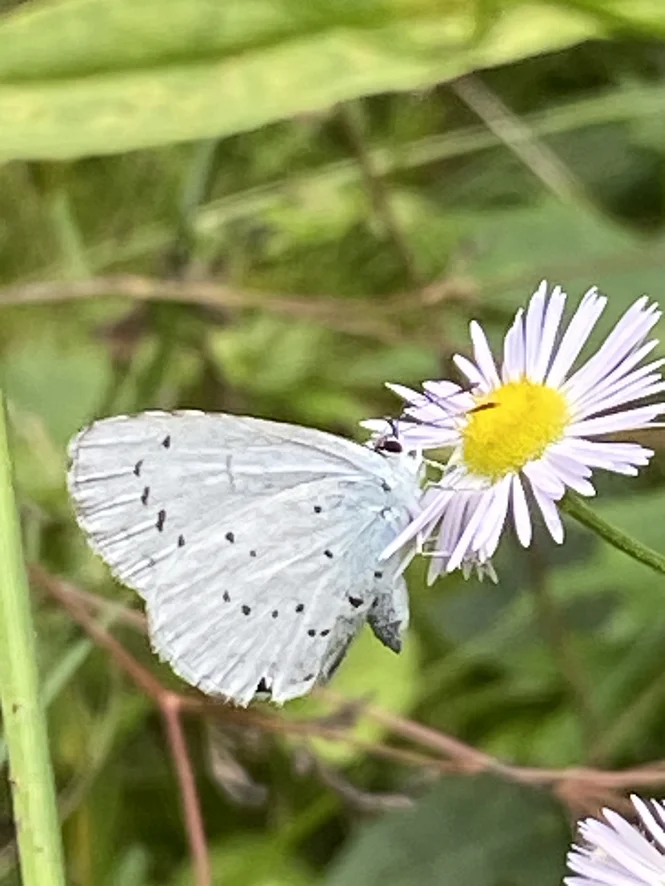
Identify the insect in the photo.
Celastrina argiolus
